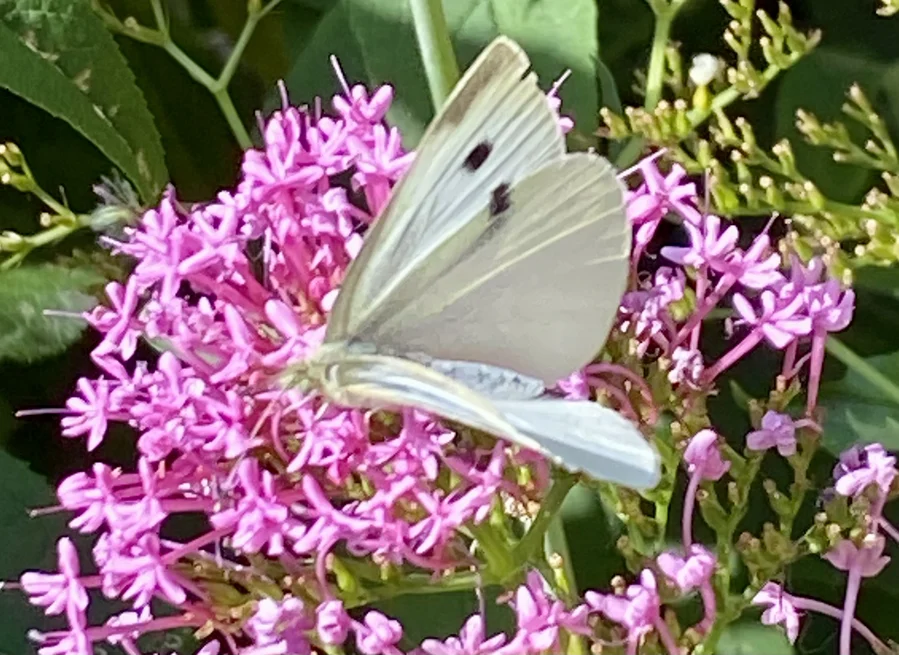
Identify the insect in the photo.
Pieris rapae
